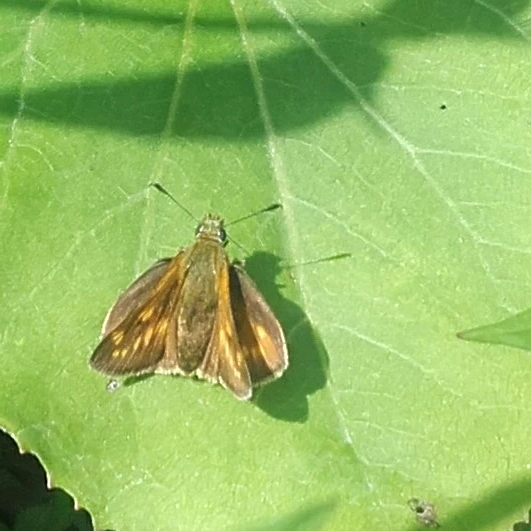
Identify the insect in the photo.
Ochlodes sylvanus (also Ochlodes venata)
